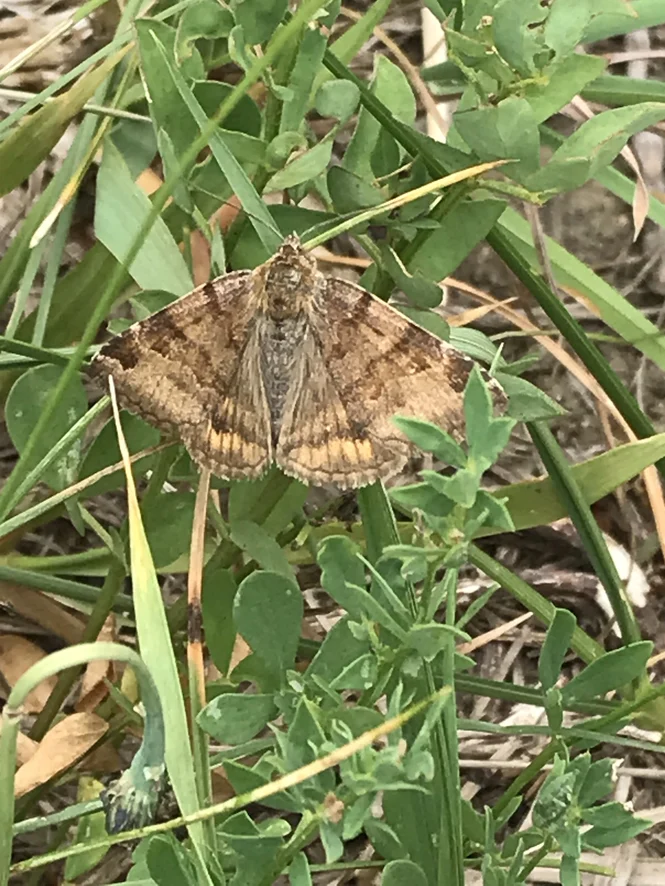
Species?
Euclidia glyphica
